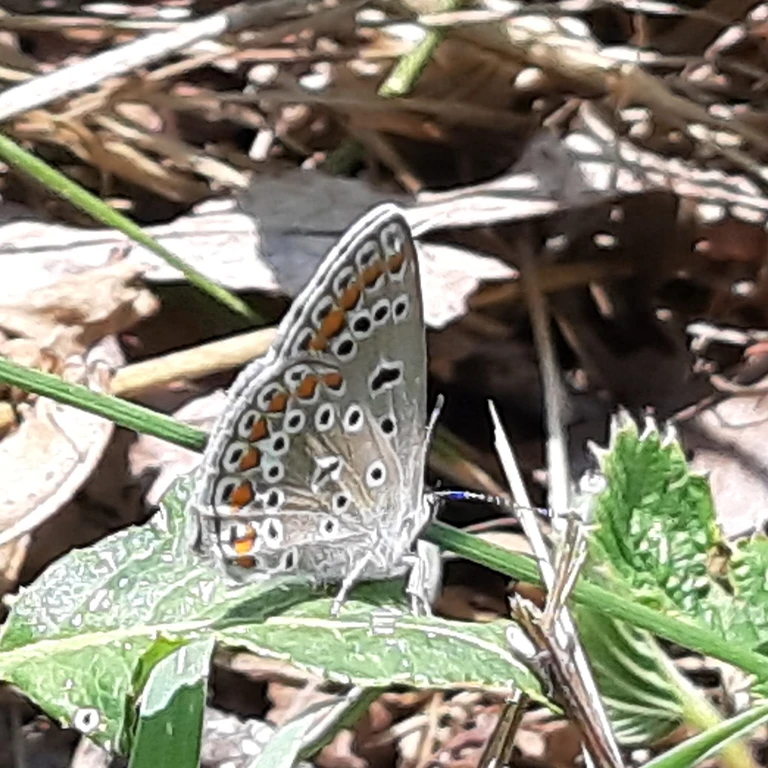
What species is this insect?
Polyommatus icarus
